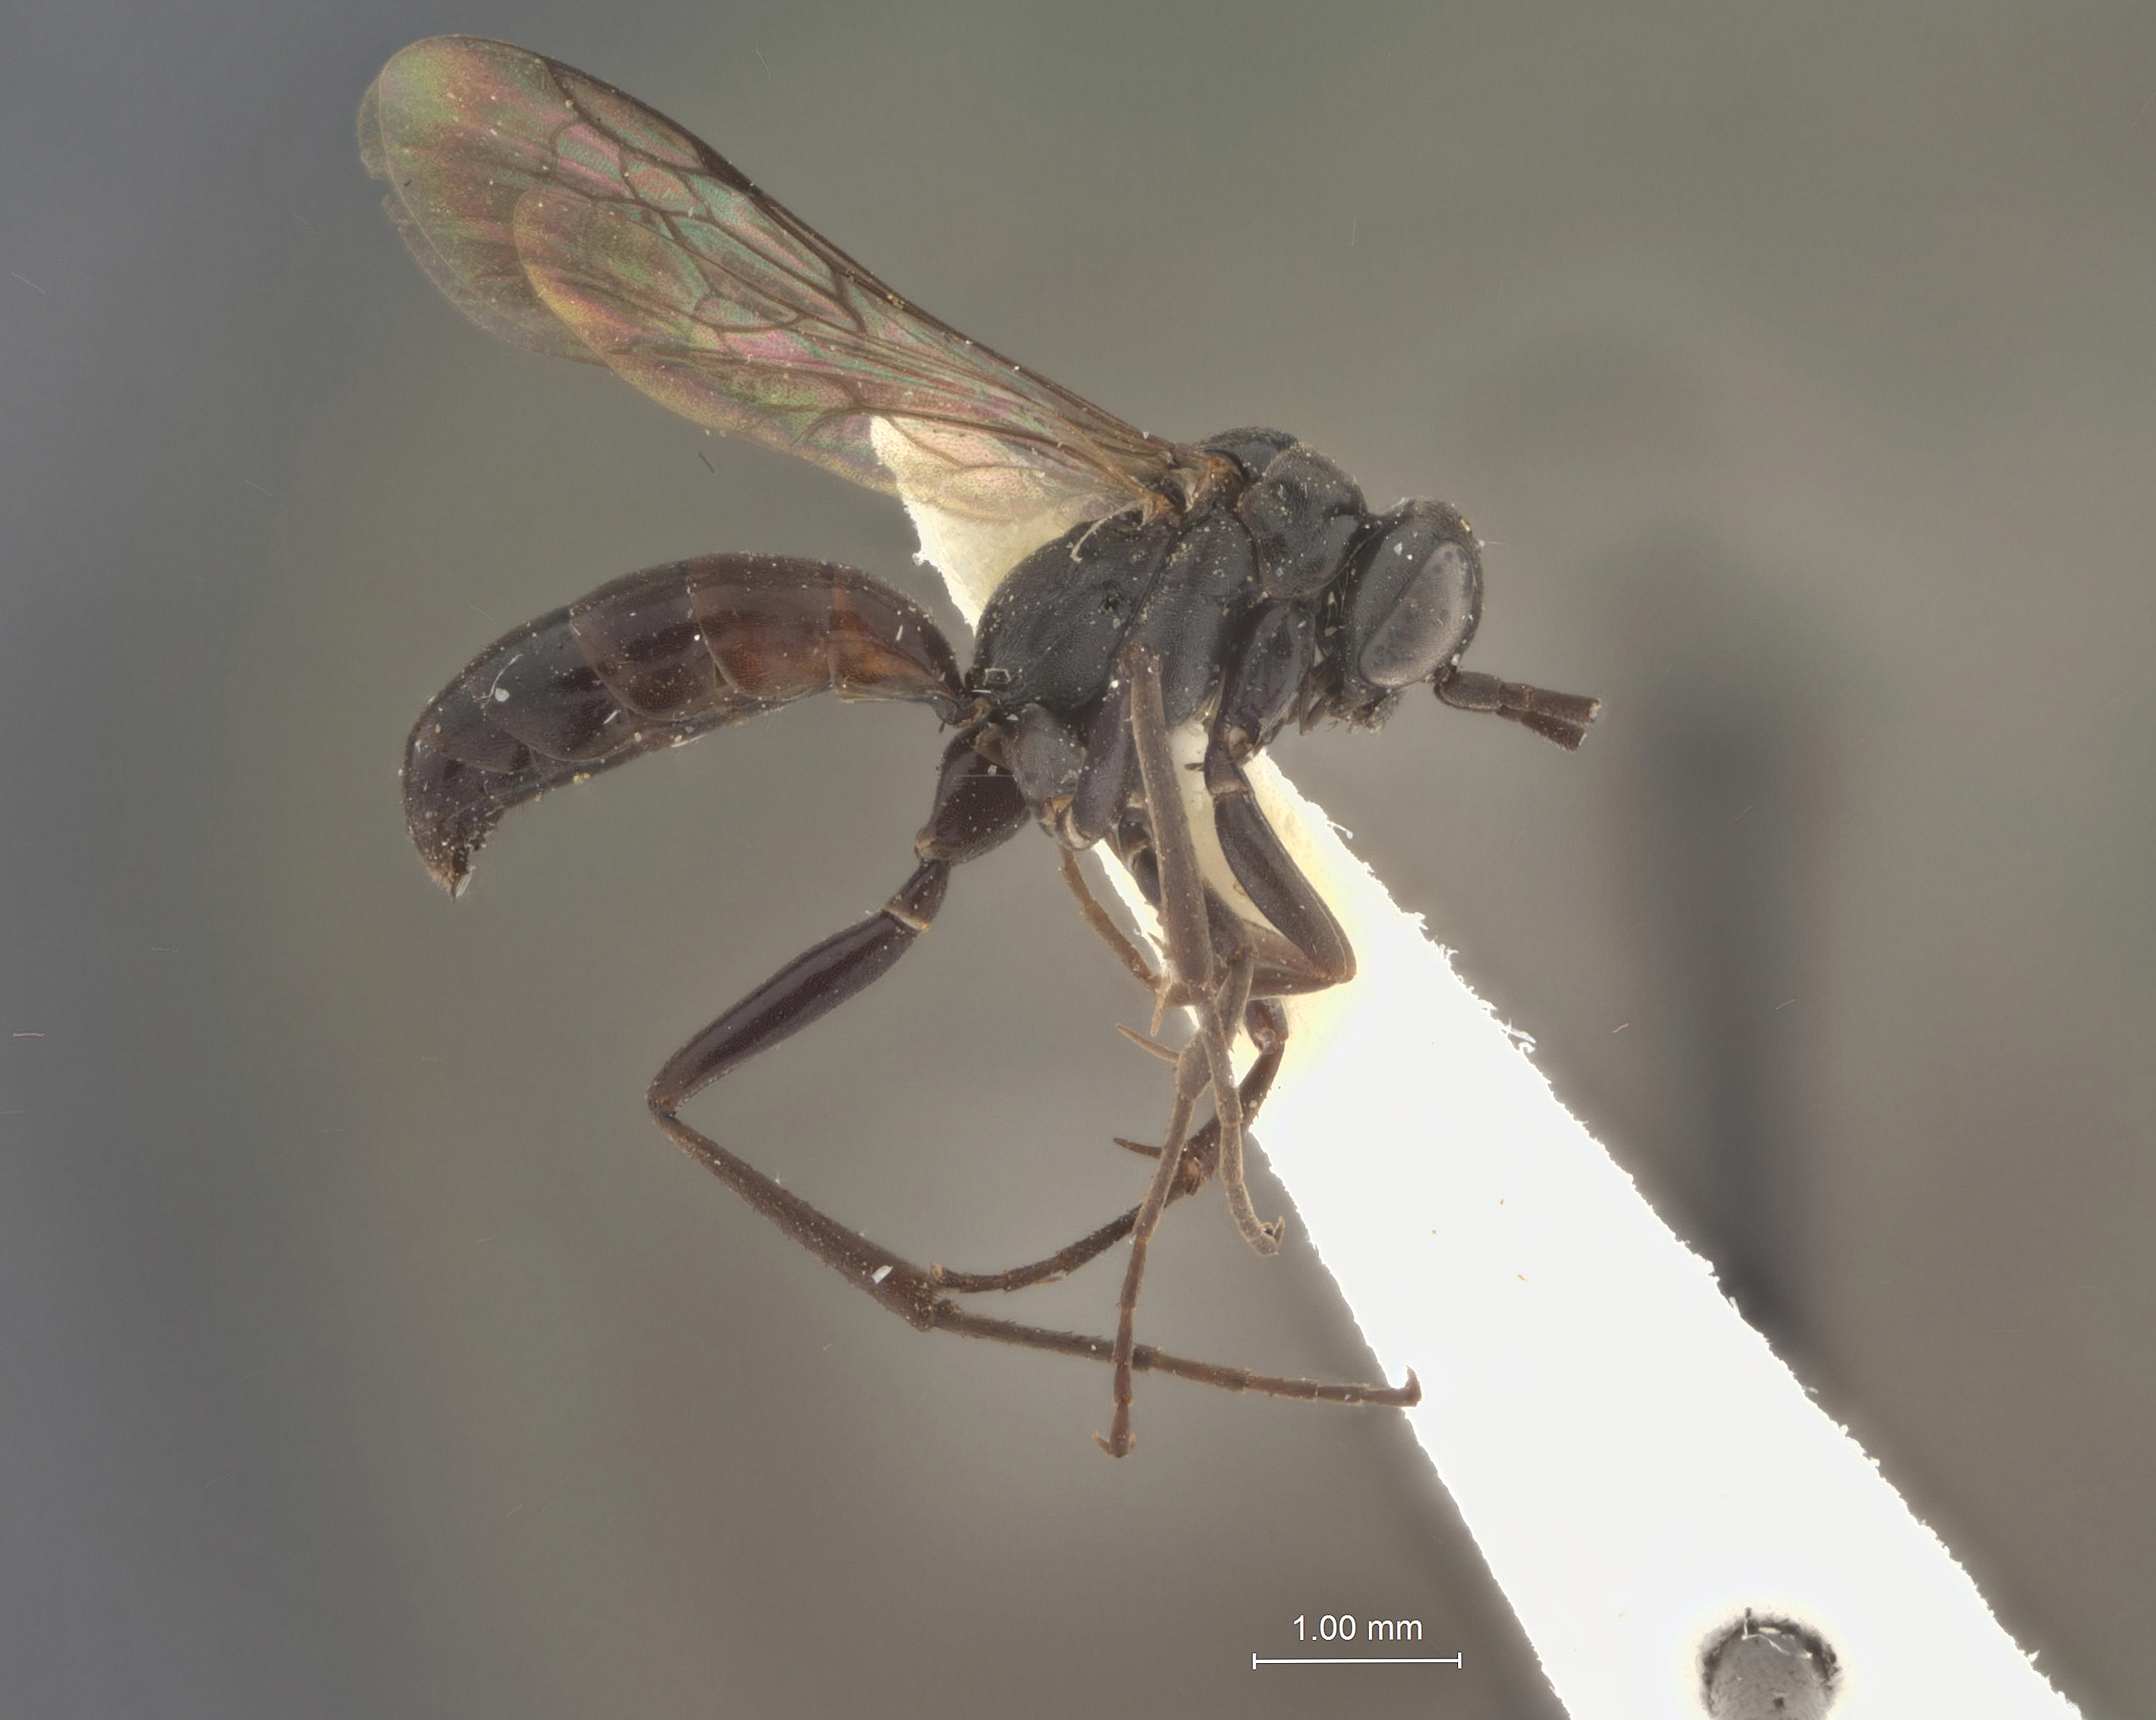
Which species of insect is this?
Priocnemis notha
